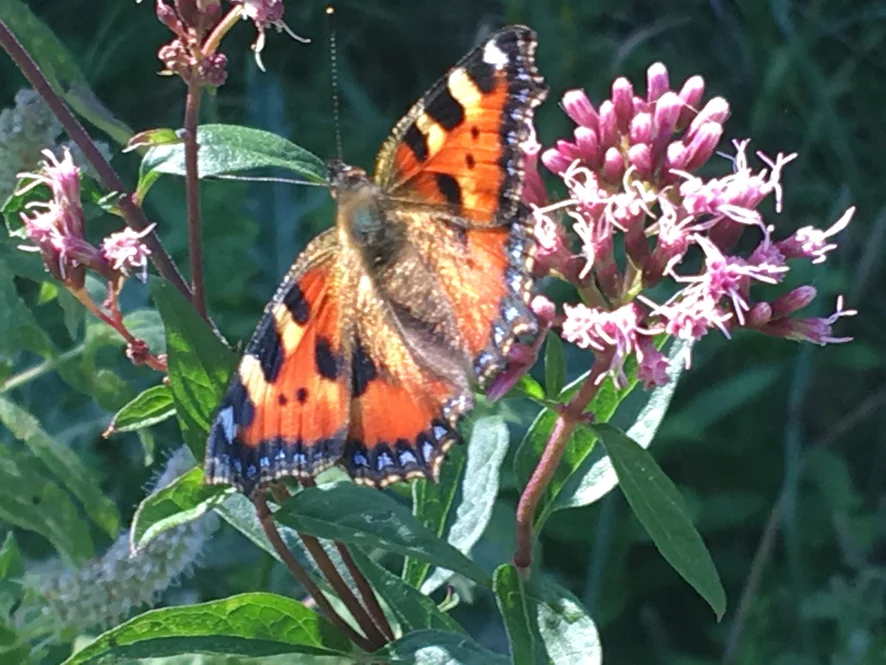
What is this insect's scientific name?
Aglais urticae
